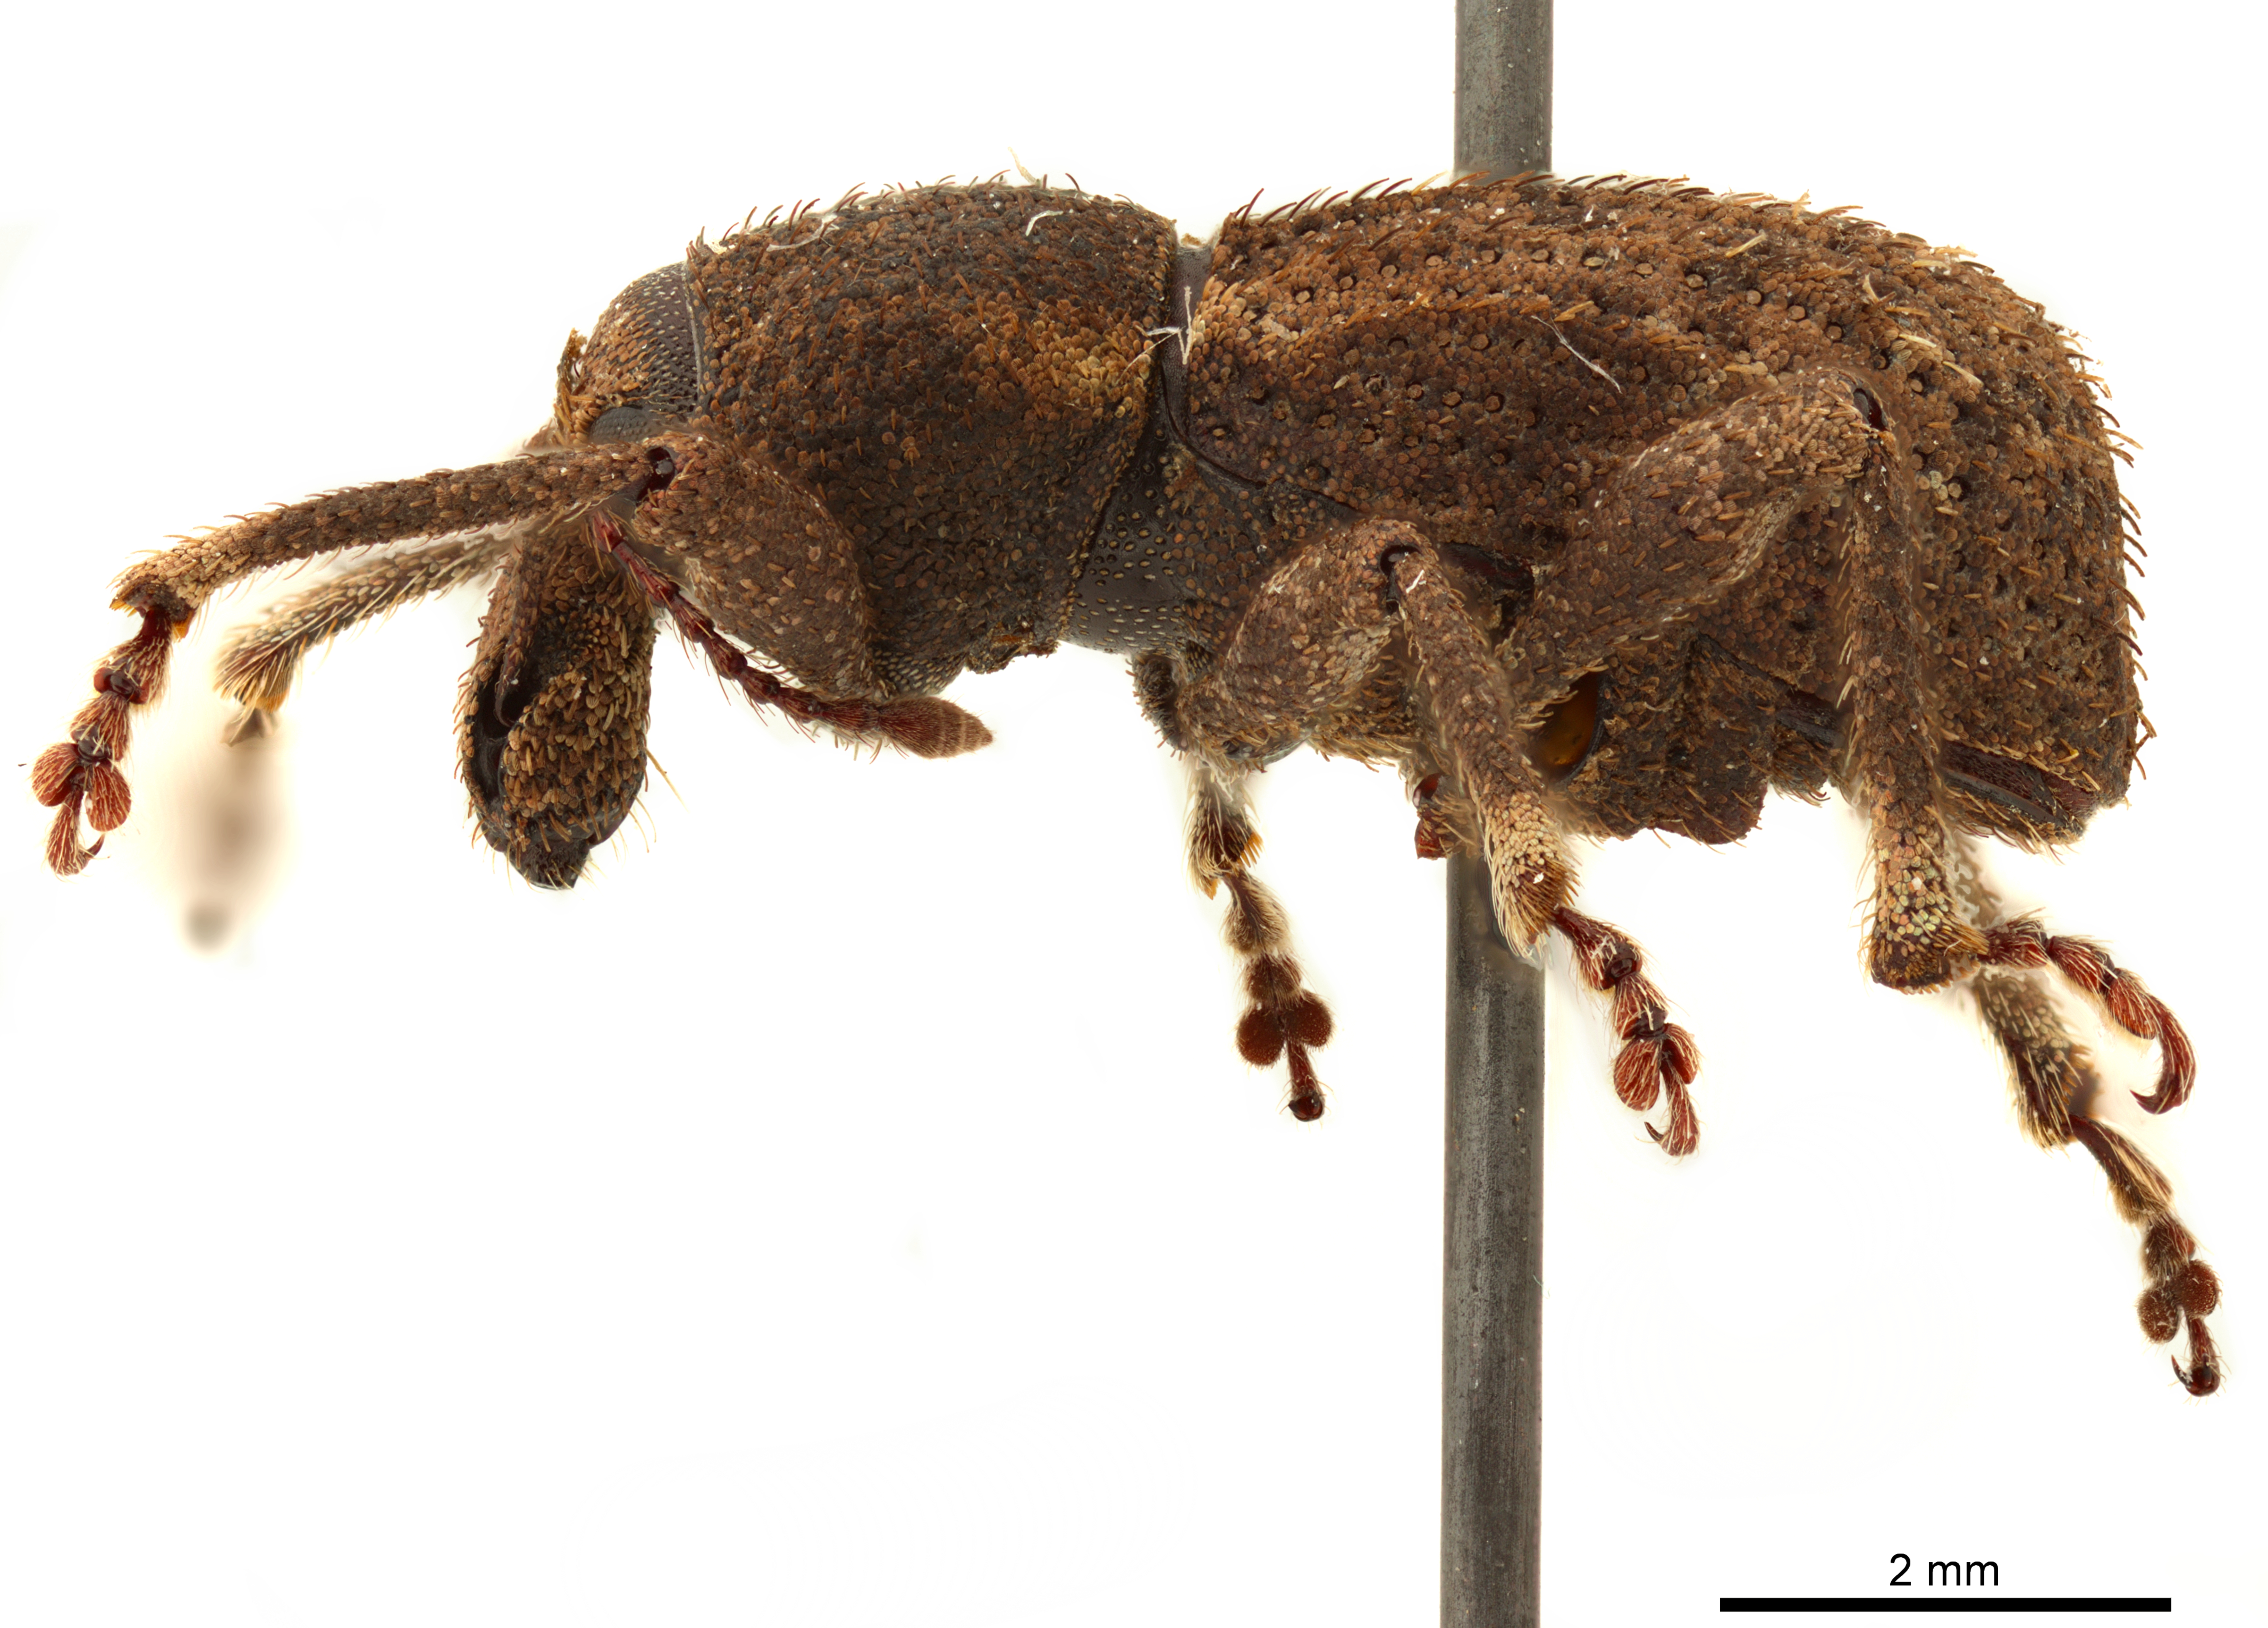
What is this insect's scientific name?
Panscopus impressus
